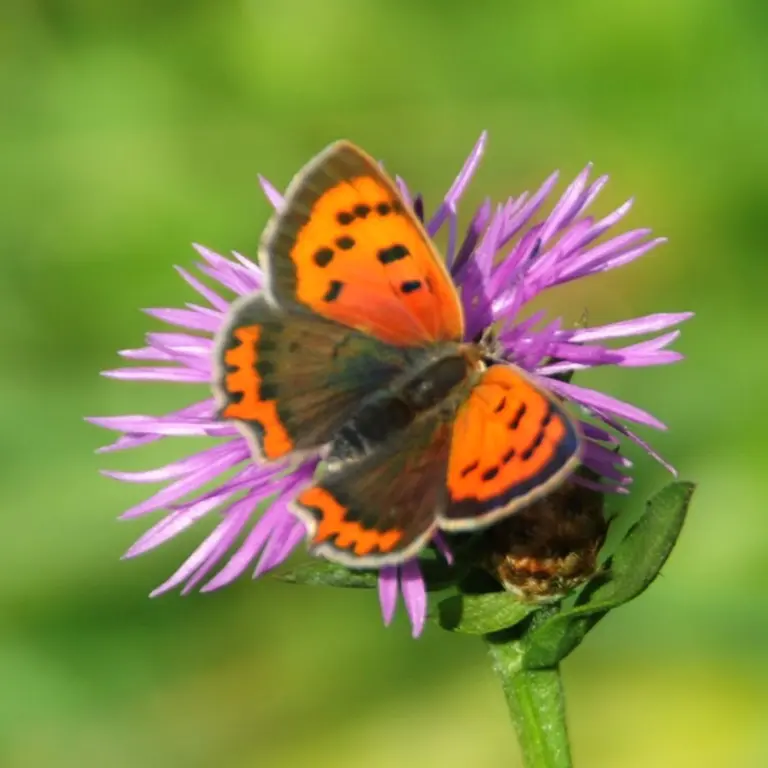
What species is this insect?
Lycaena phlaeas
